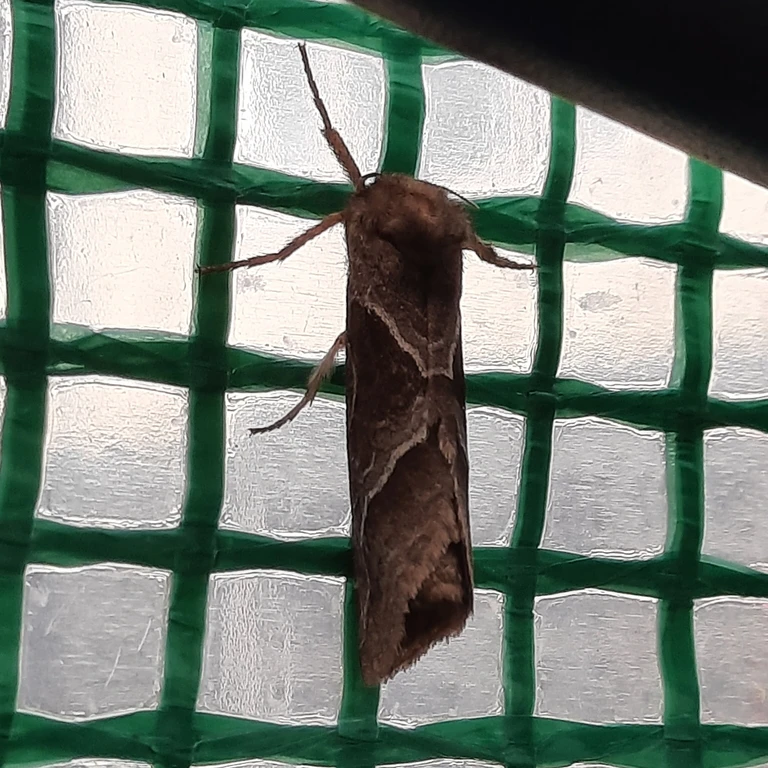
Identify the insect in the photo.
Triodia sylvina
